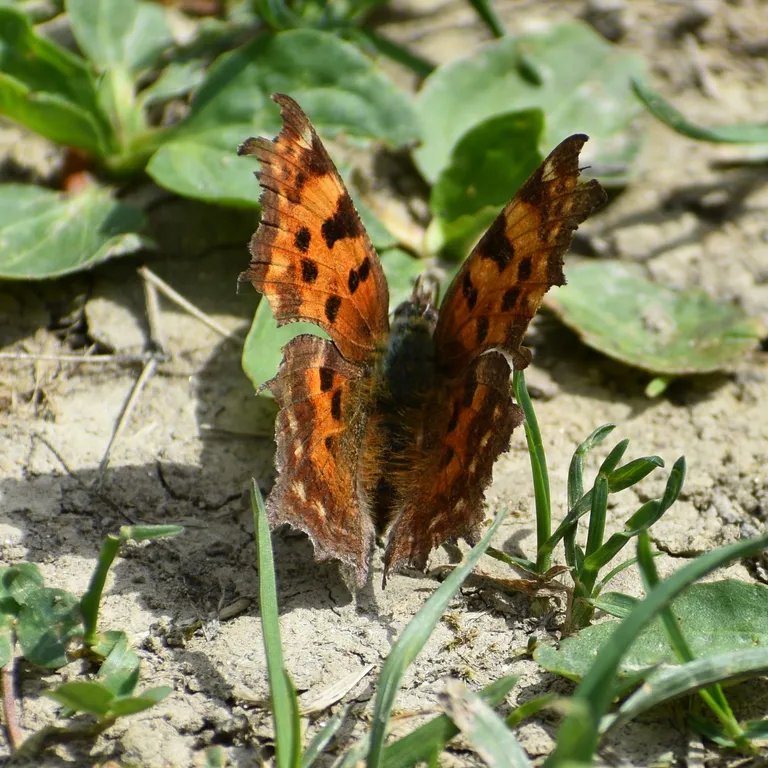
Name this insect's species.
Polygonia c-album
